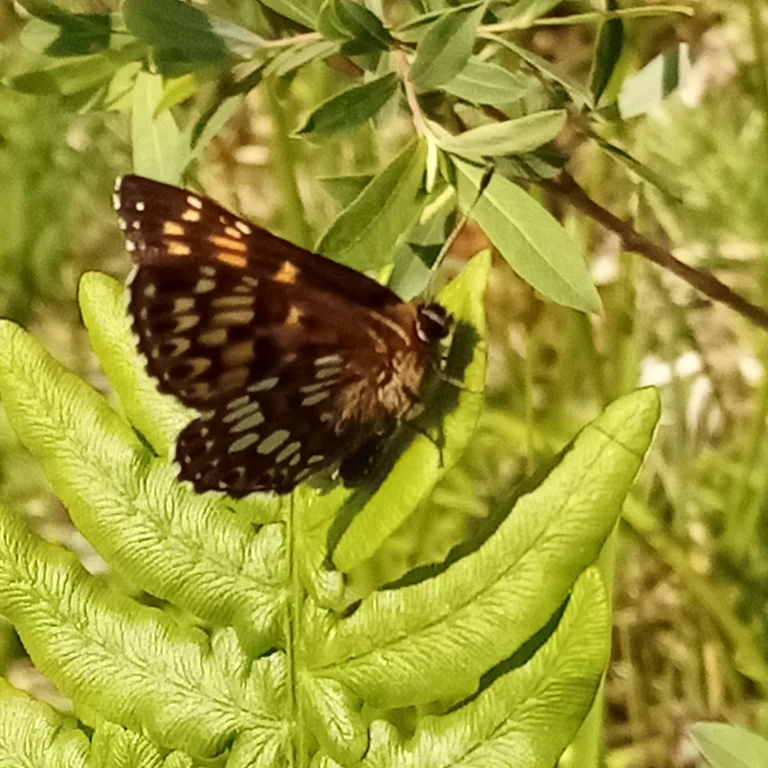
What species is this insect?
Hamearis lucina
